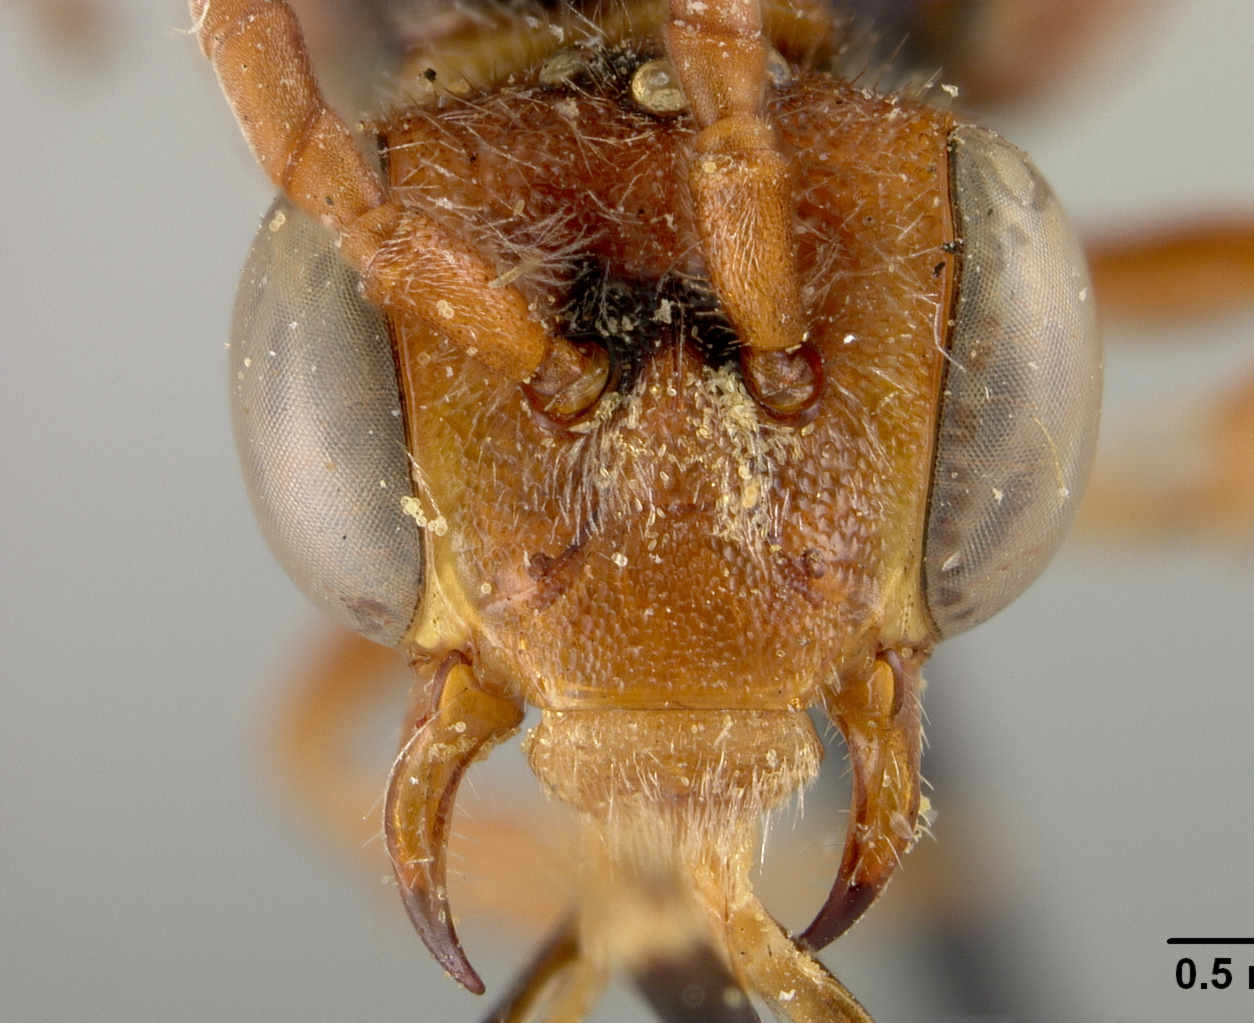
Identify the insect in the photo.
Nomada rhodoxantha
